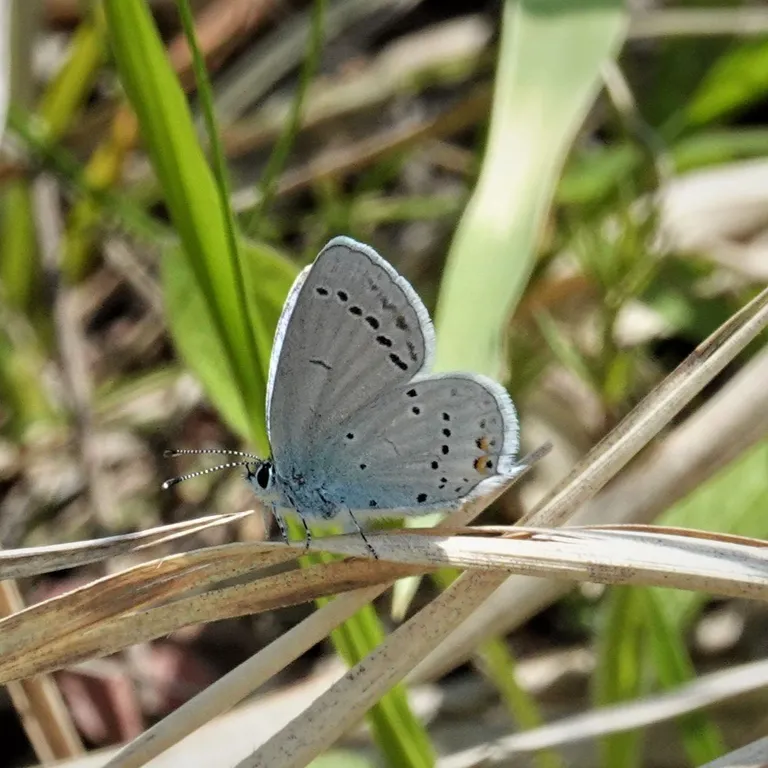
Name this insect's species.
Cupido argiades (also Elkalyce argiades)
